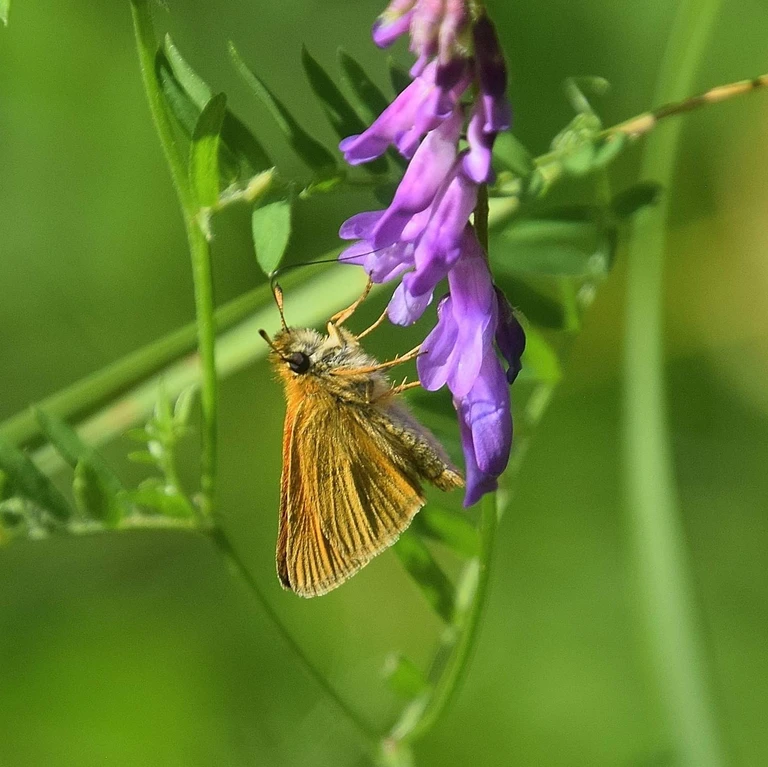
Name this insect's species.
Ochlodes sylvanus (also Ochlodes venata)
